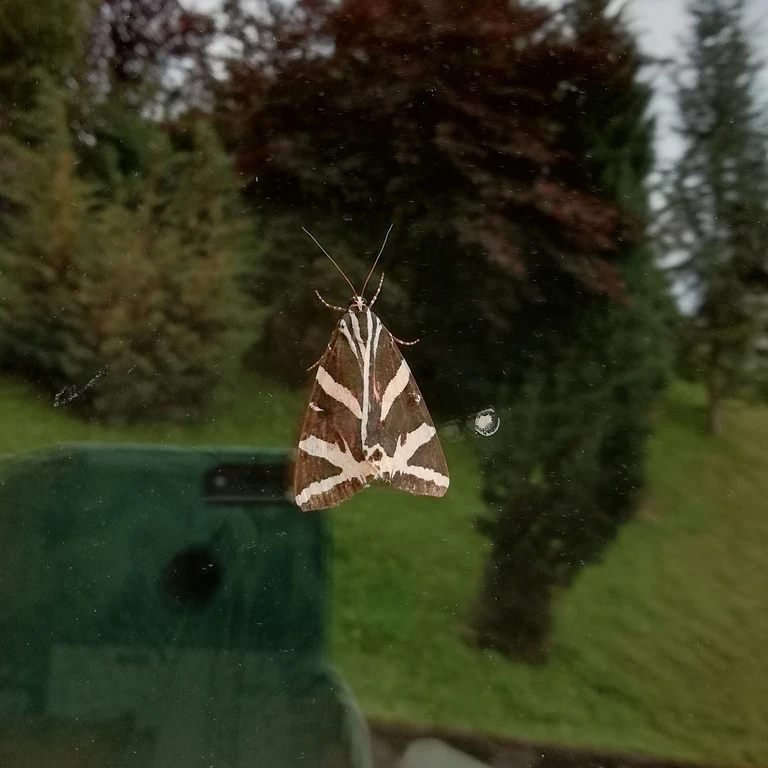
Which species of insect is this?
Euplagia quadripunctaria
